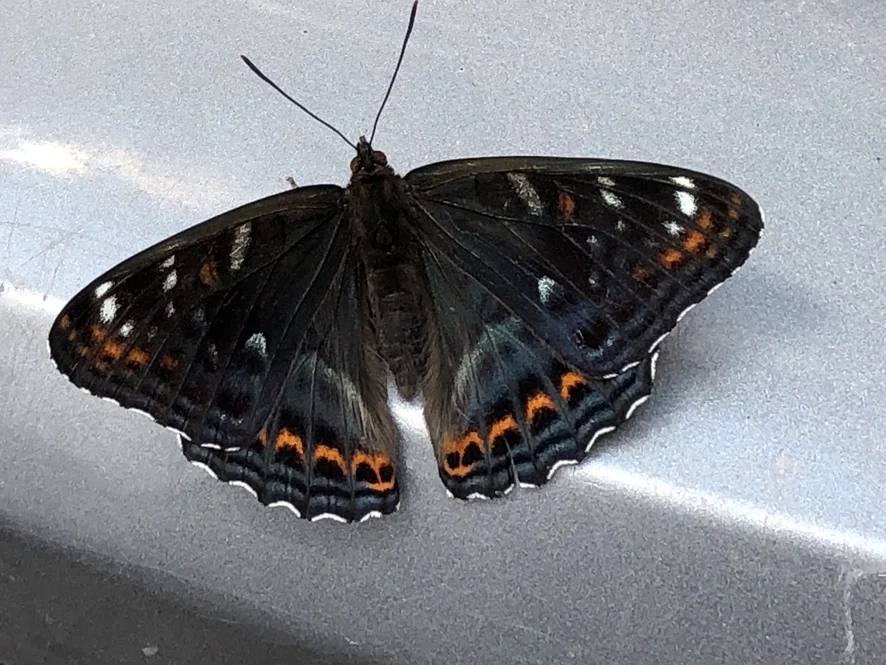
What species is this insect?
Limenitis populi
